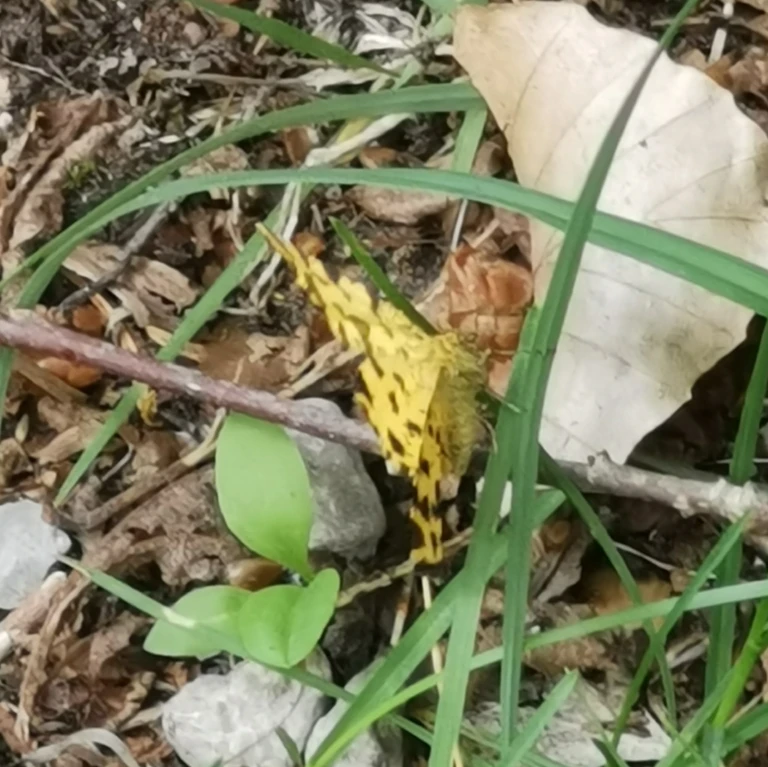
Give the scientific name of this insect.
Pseudopanthera macularia
